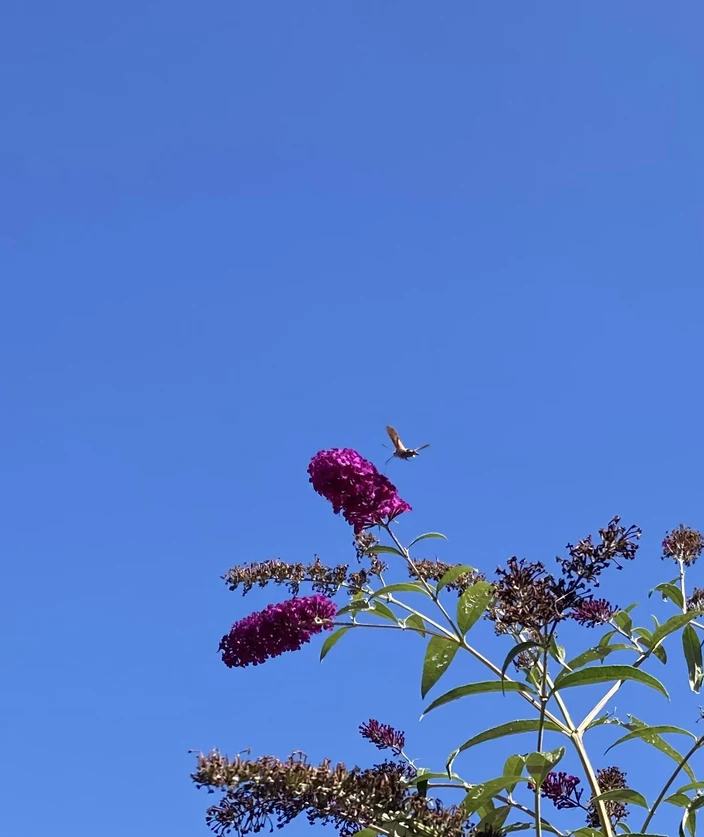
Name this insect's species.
Macroglossum stellatarum
